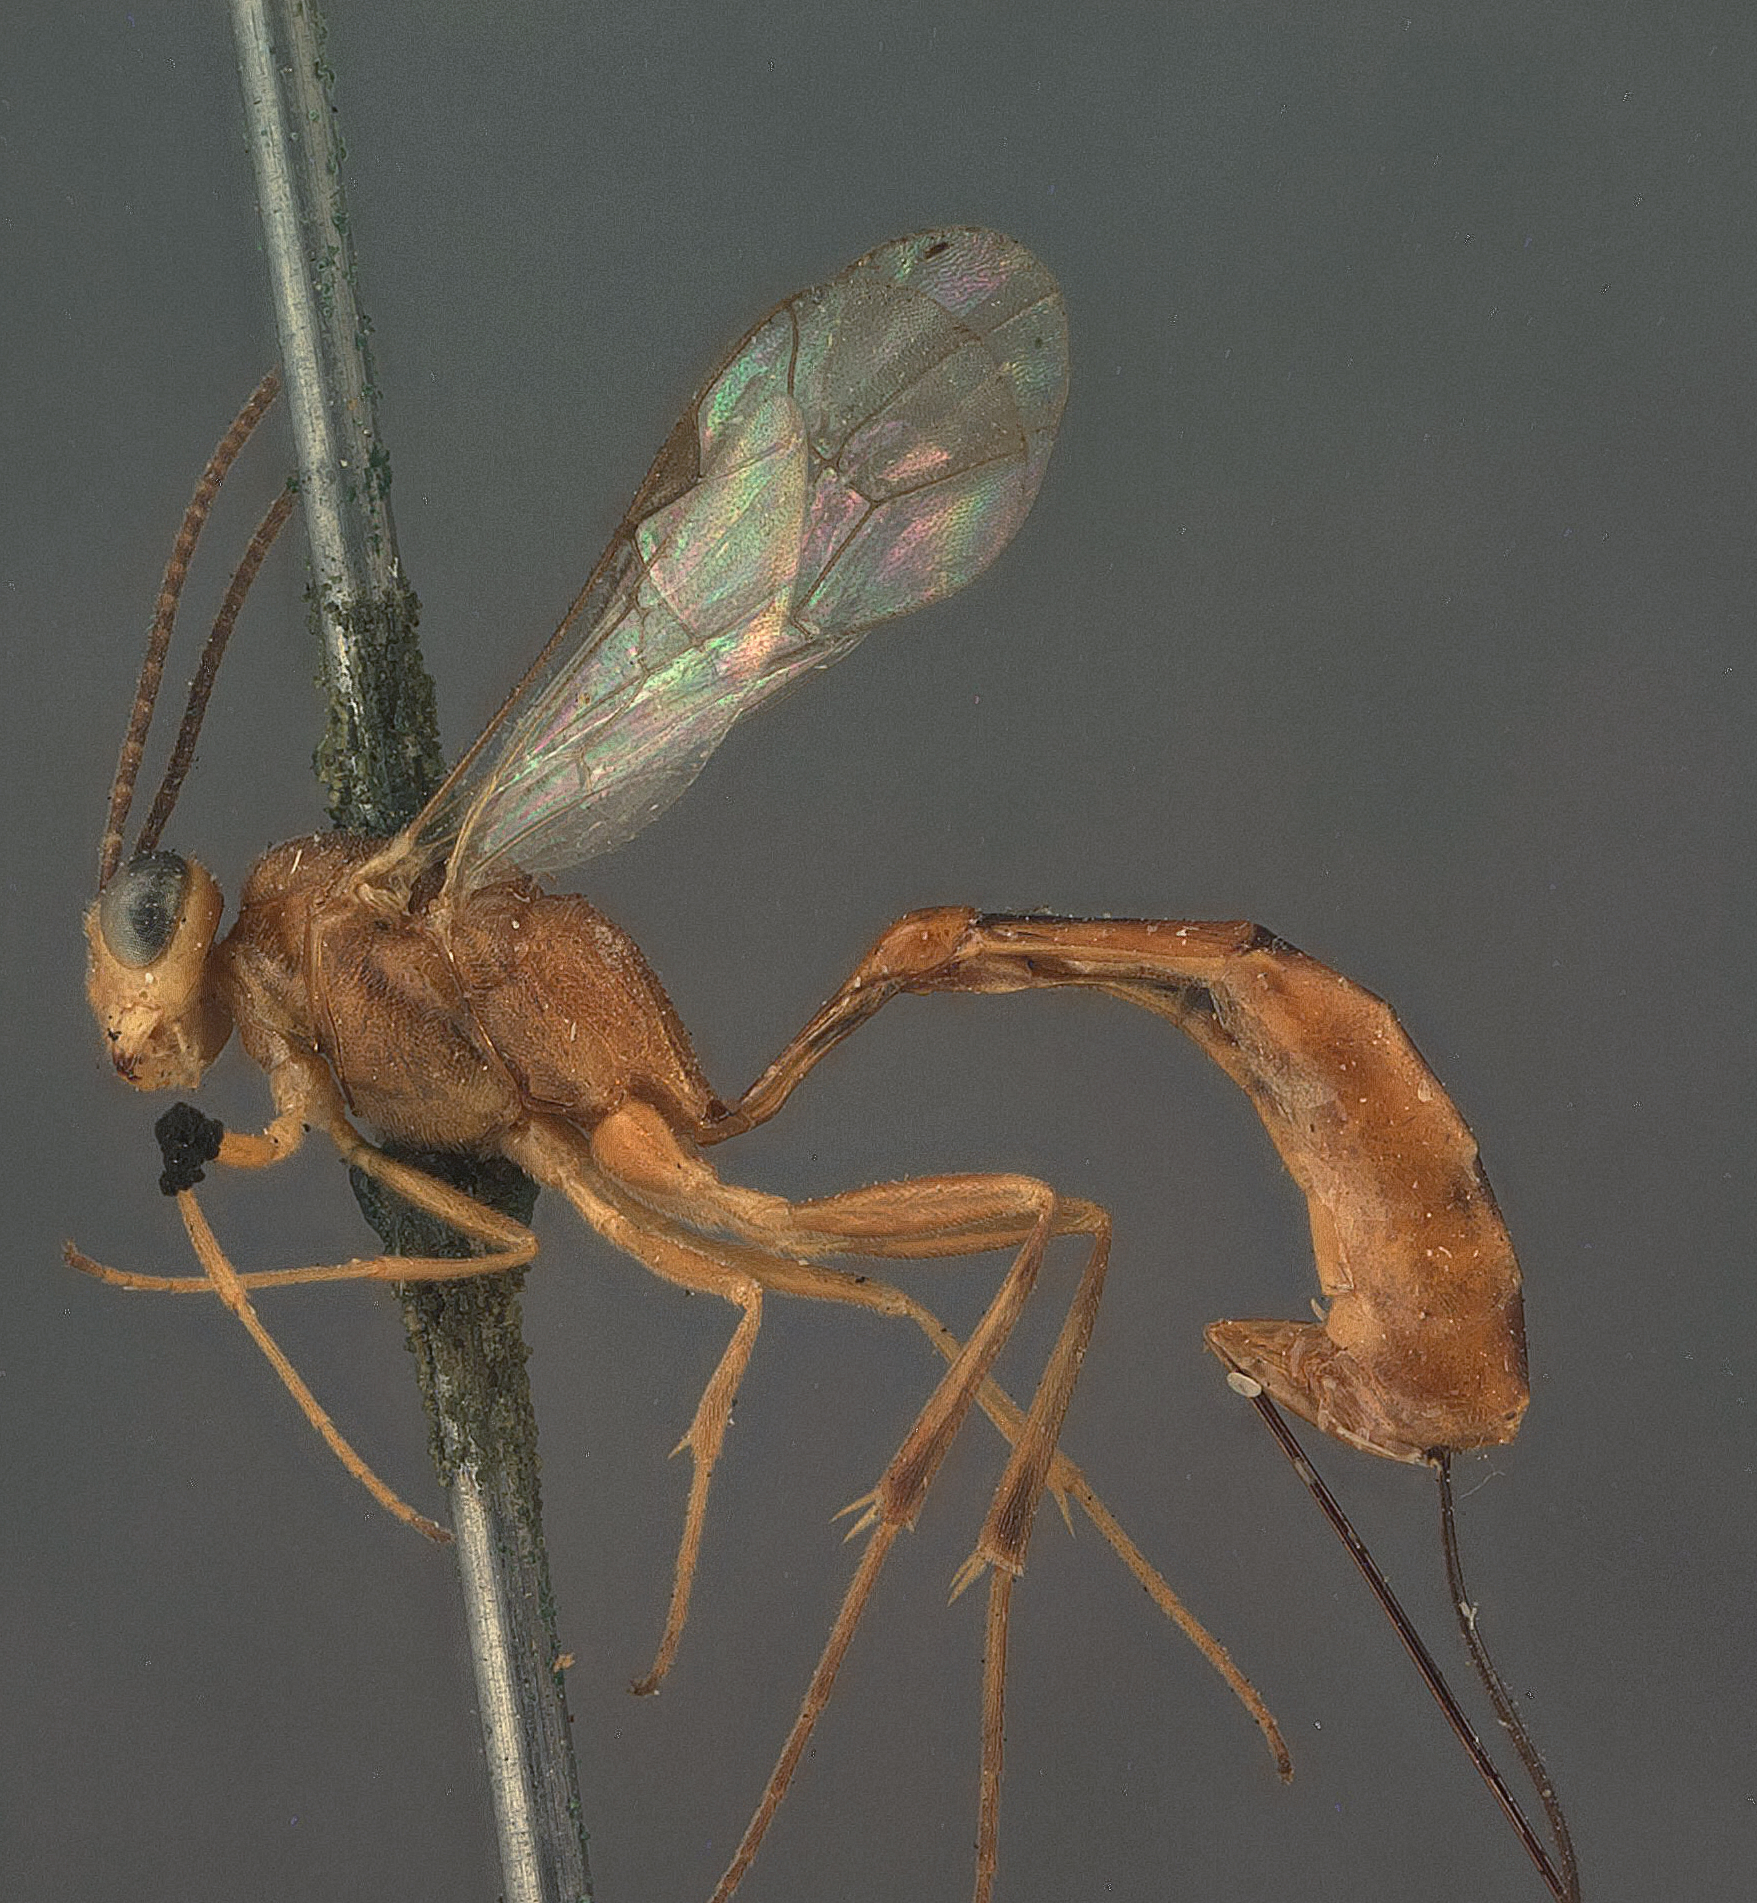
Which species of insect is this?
Cremastus gracilis
